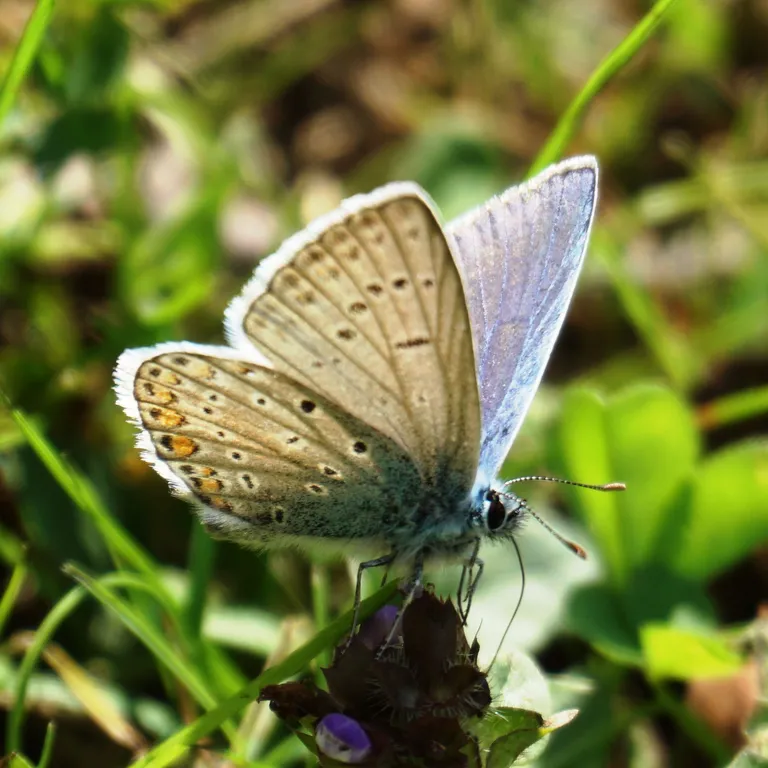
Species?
Polyommatus icarus
